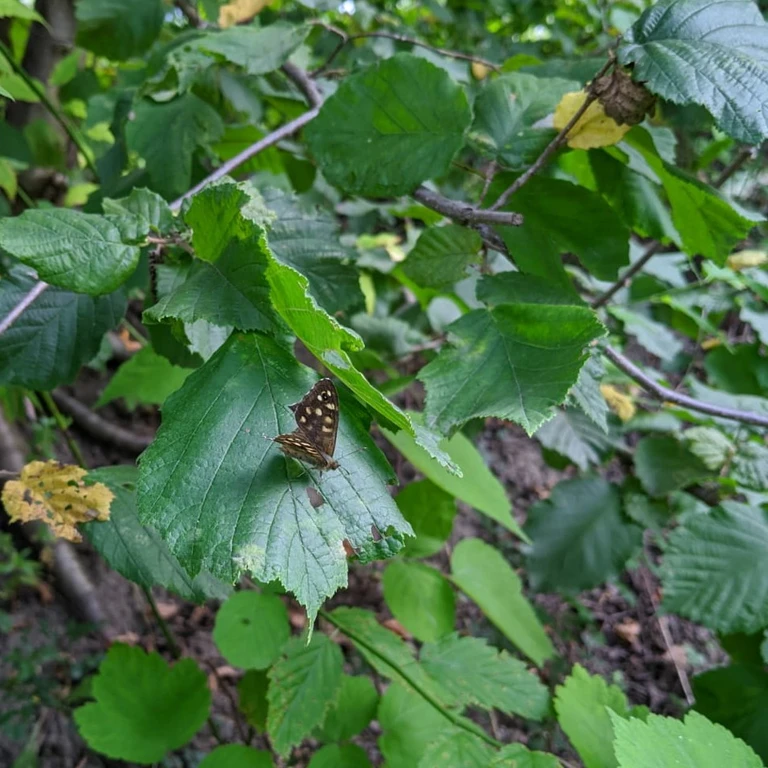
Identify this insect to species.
Pararge aegeria
